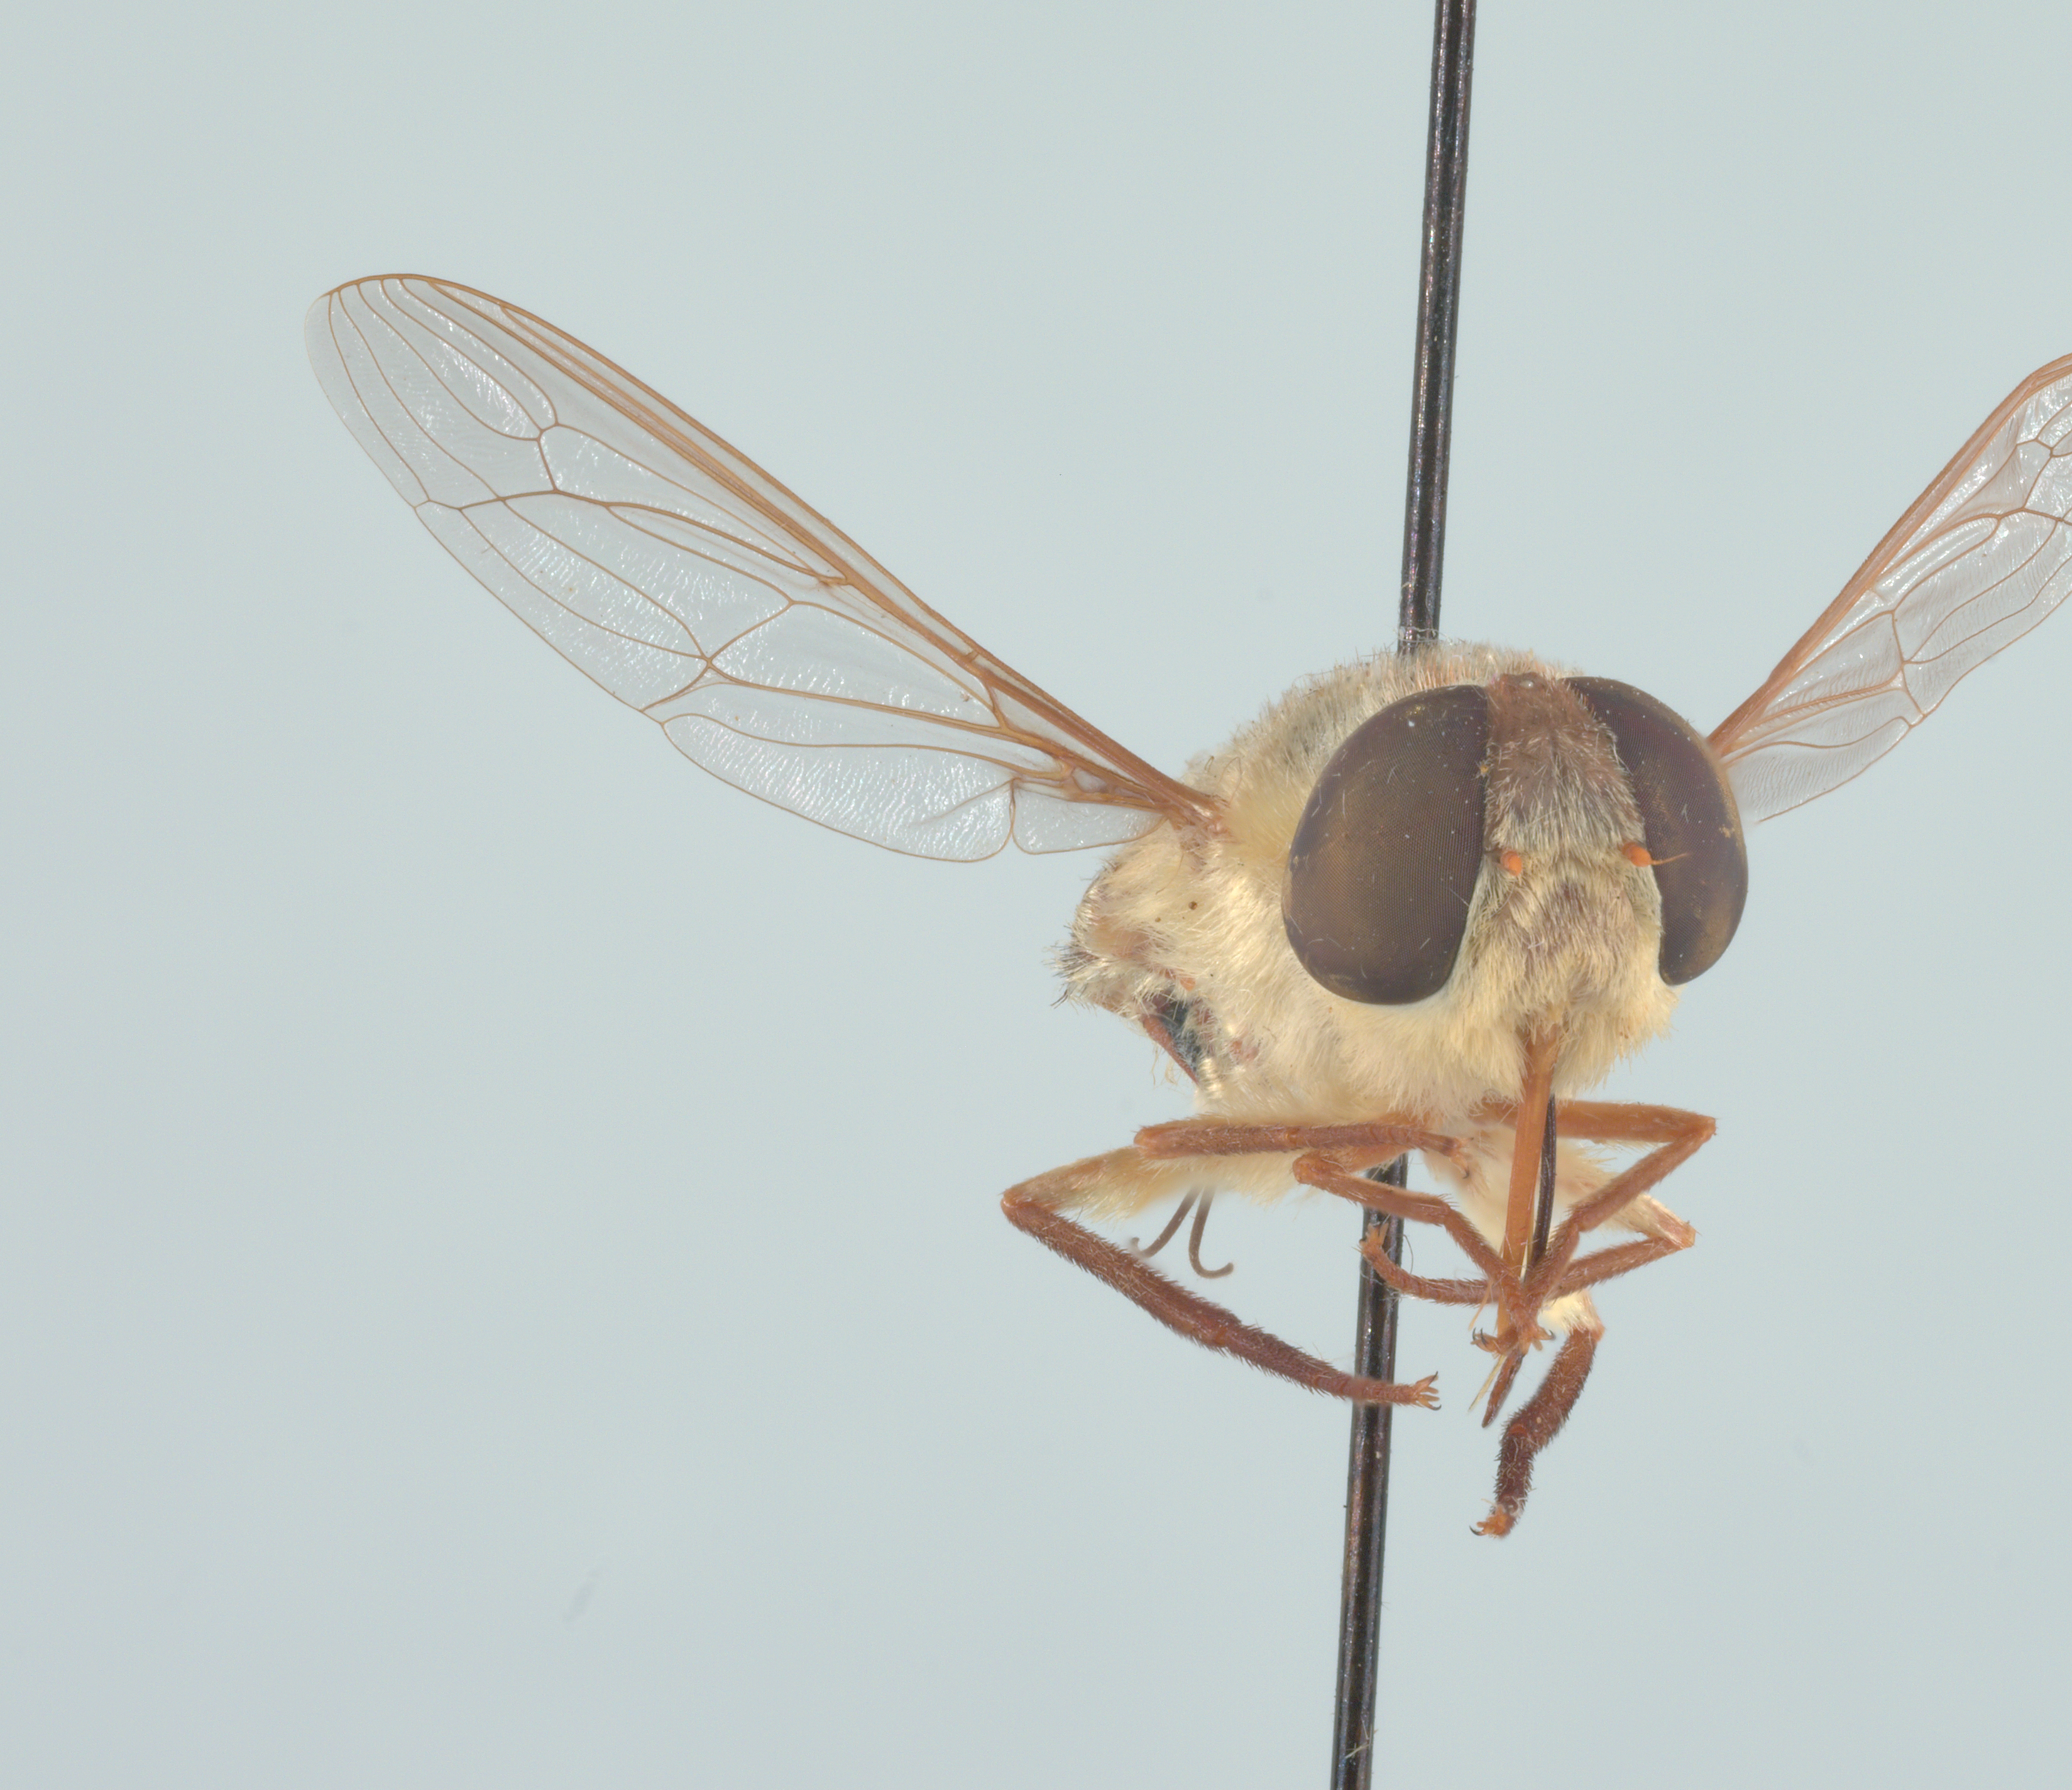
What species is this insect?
Neorhynchocephalus volaticus
